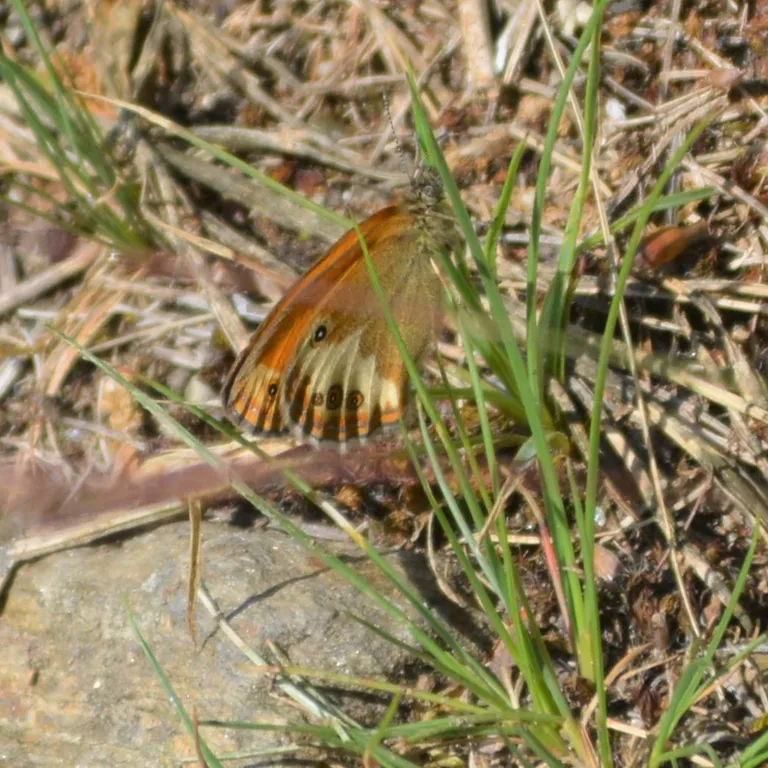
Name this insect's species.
Coenonympha arcania
